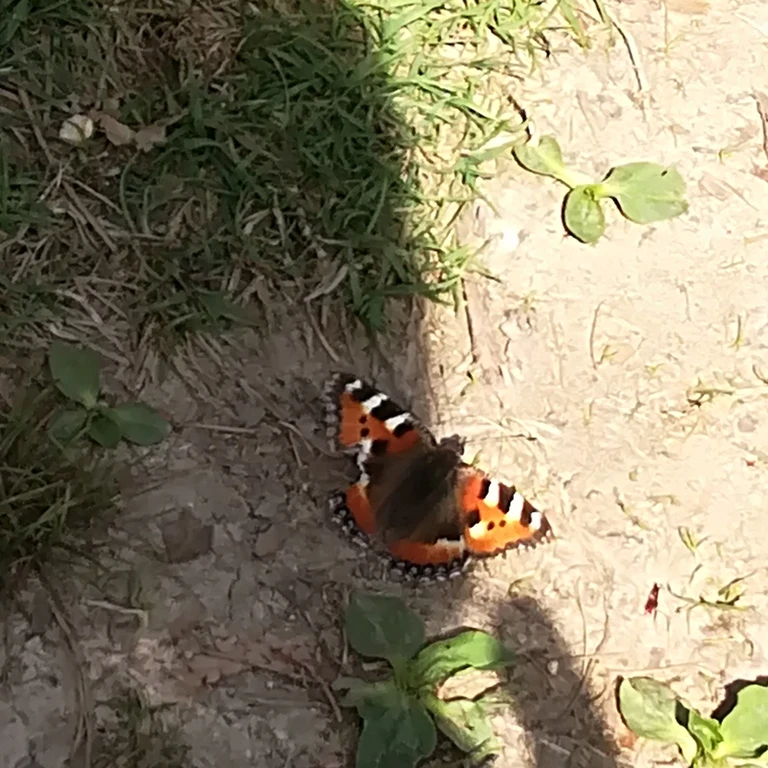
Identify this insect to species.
Aglais urticae
